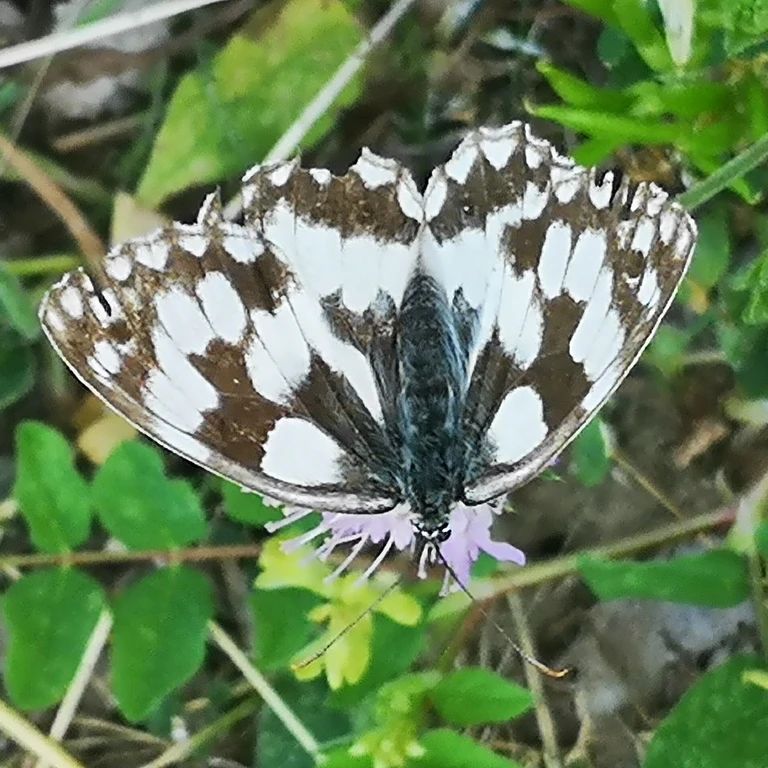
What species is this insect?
Melanargia galathea
